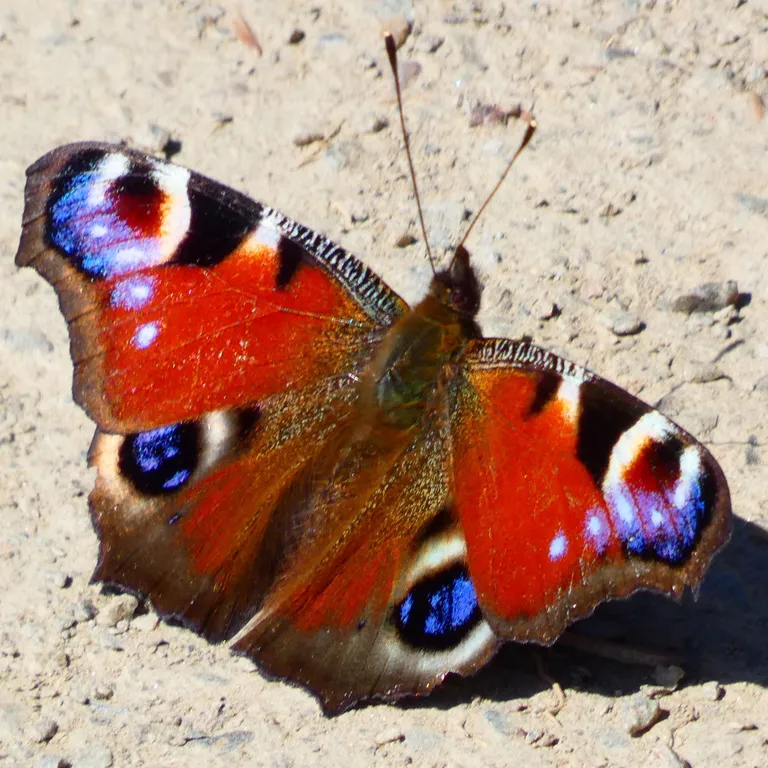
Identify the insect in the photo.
Aglais io
